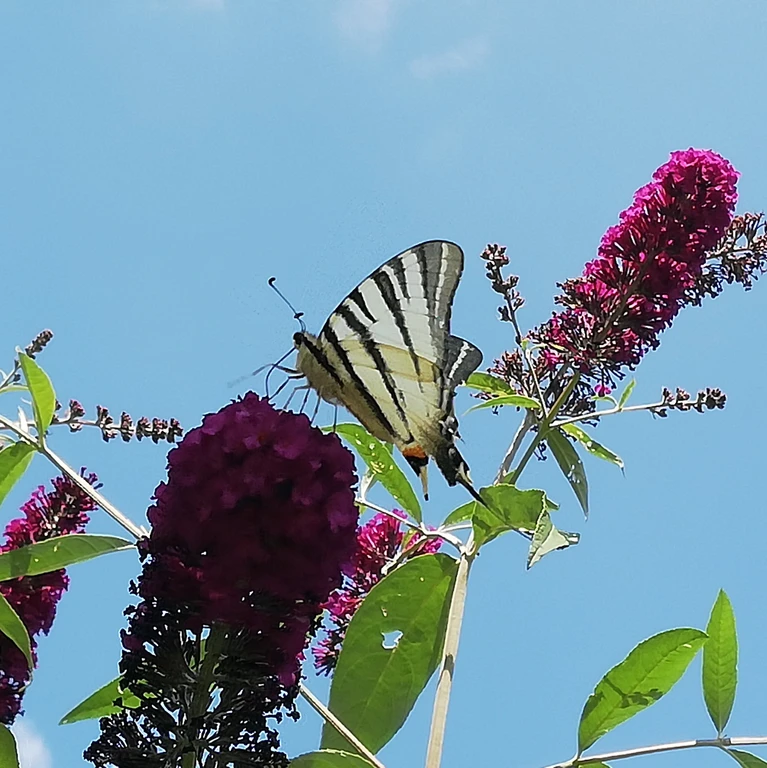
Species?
Iphiclides podalirius
